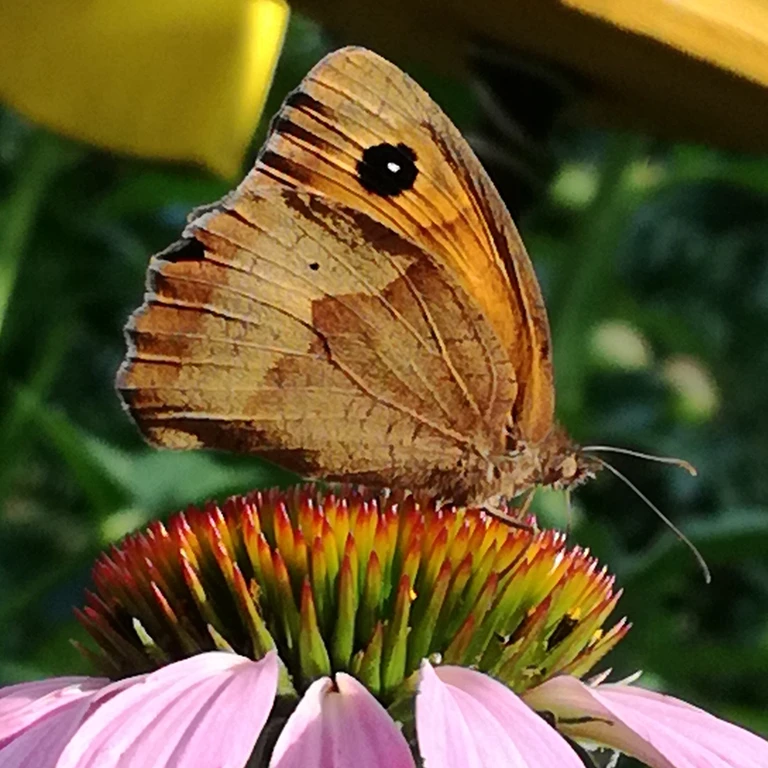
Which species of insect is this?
Maniola jurtina
